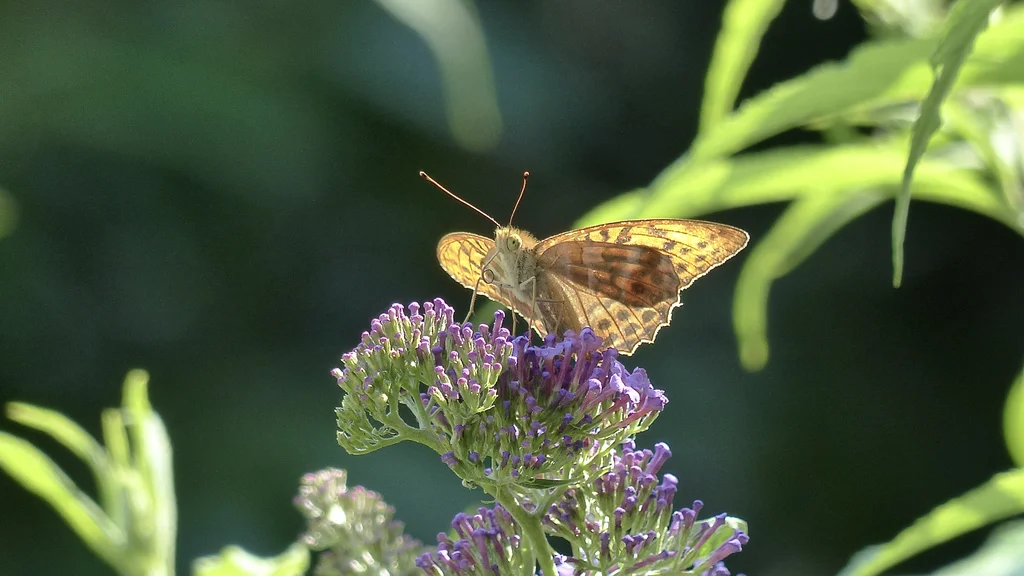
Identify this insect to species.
Argynnis paphia
